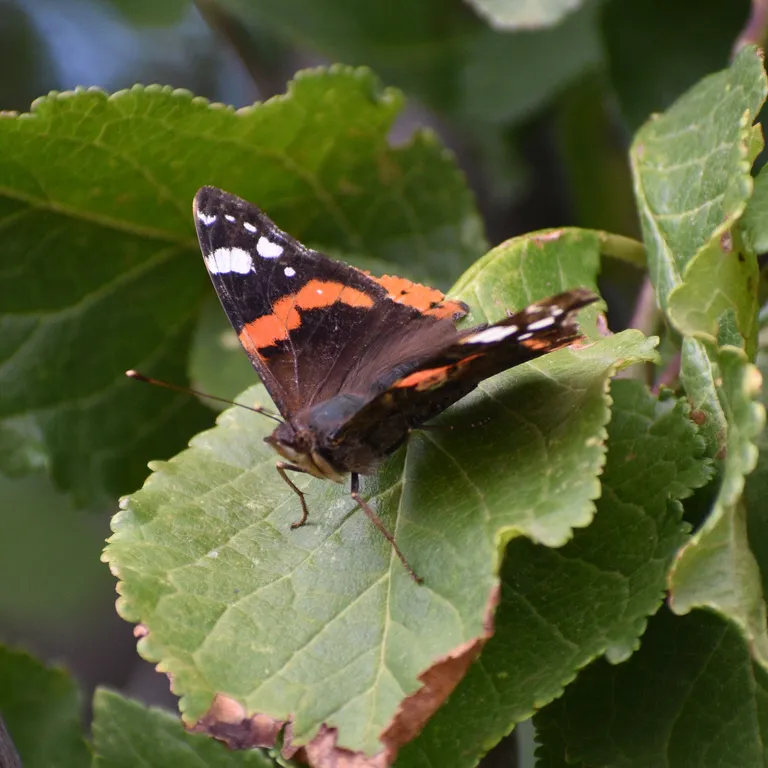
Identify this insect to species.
Vanessa atalanta
